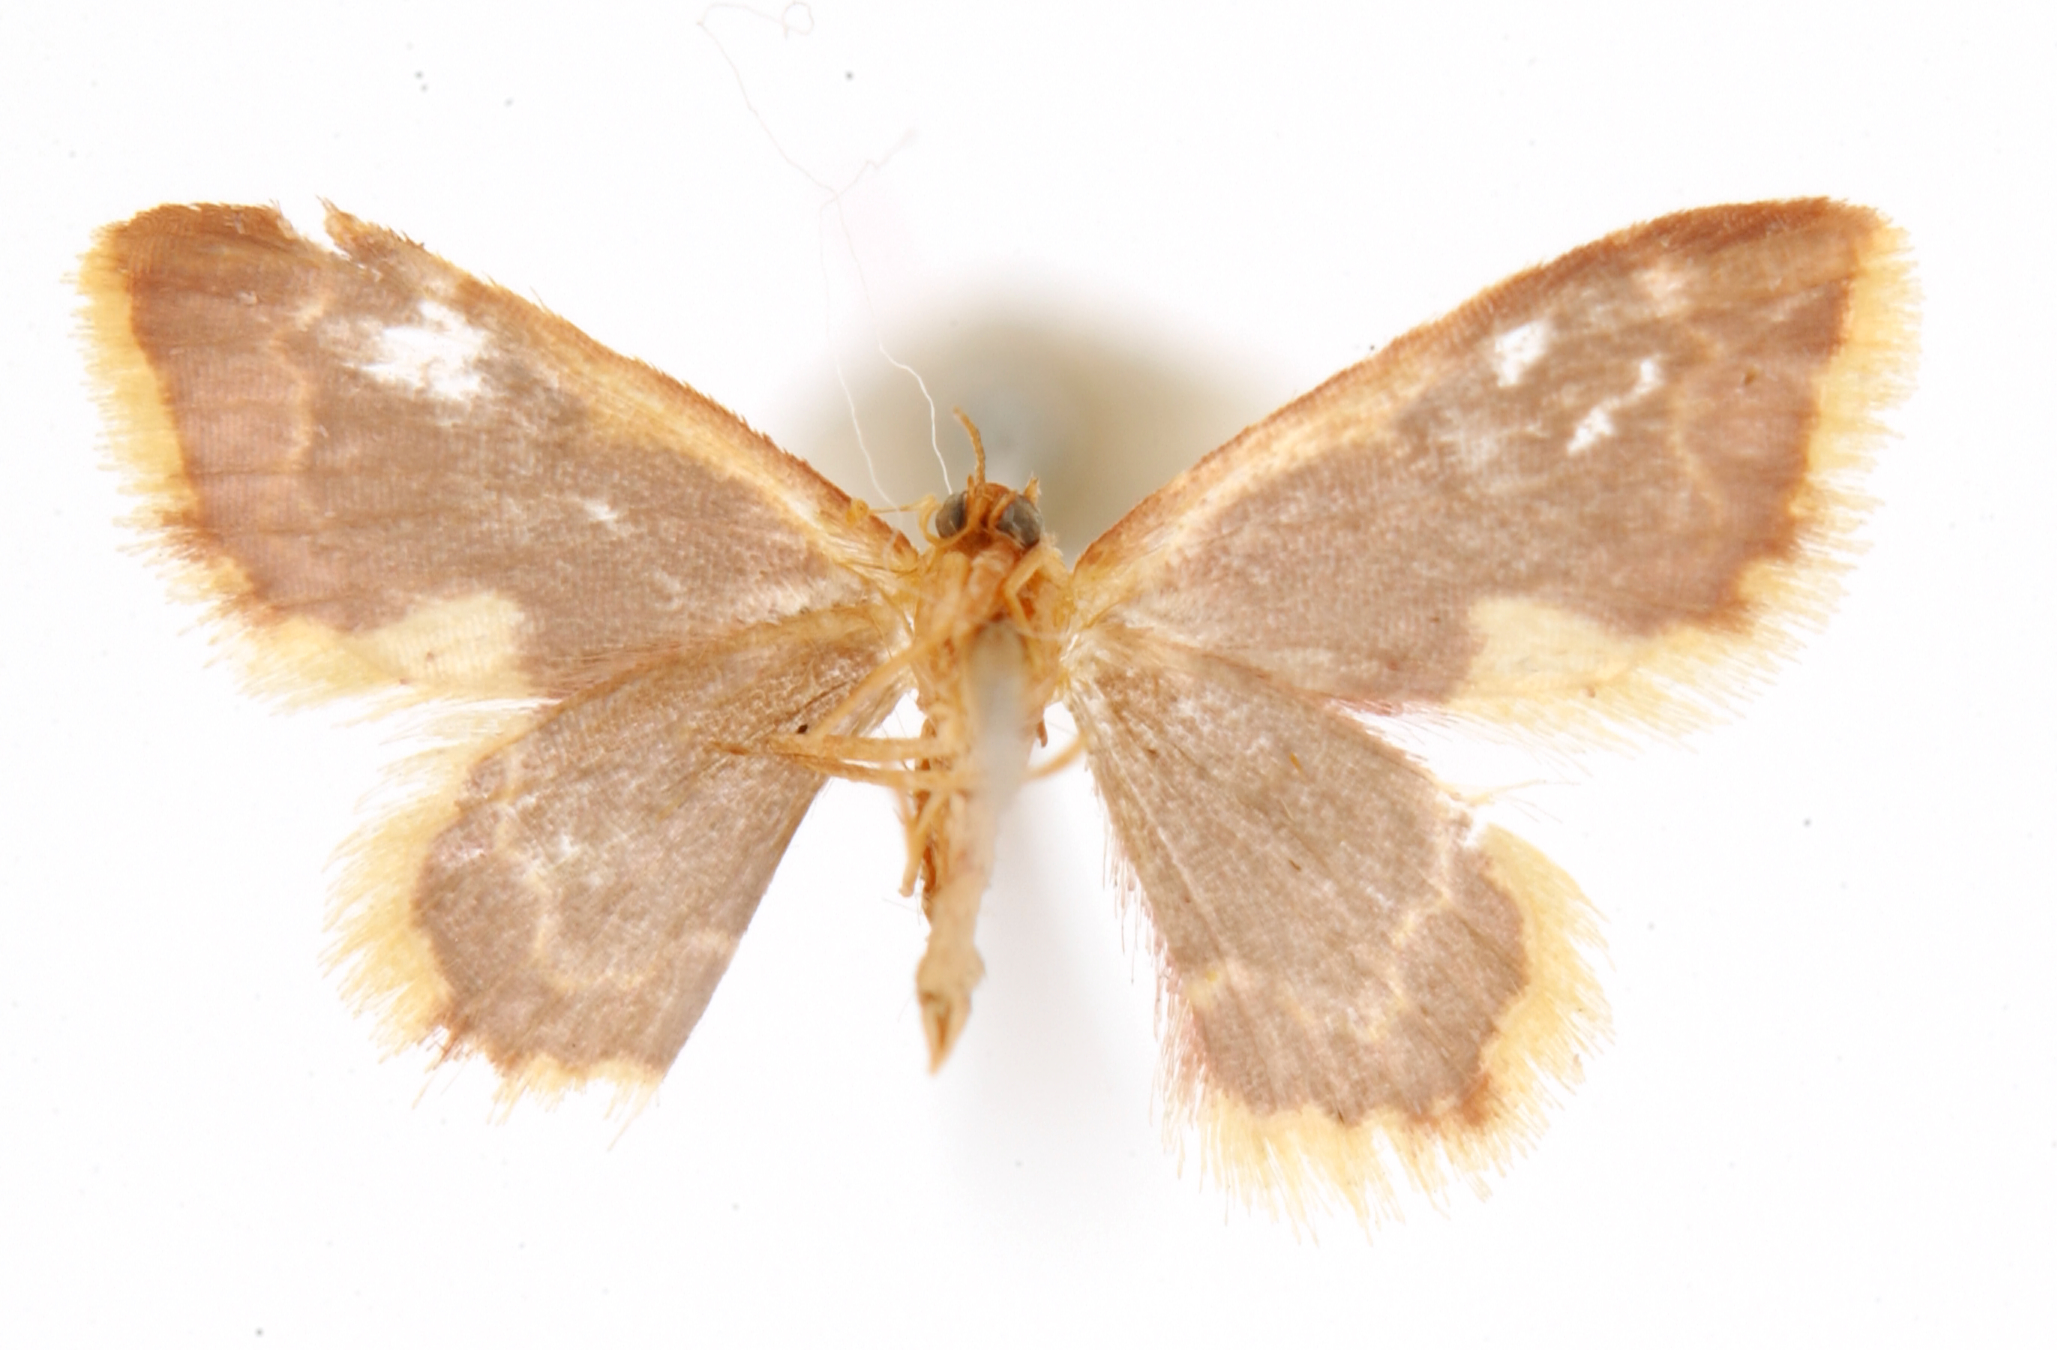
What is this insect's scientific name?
Hyria gemma
